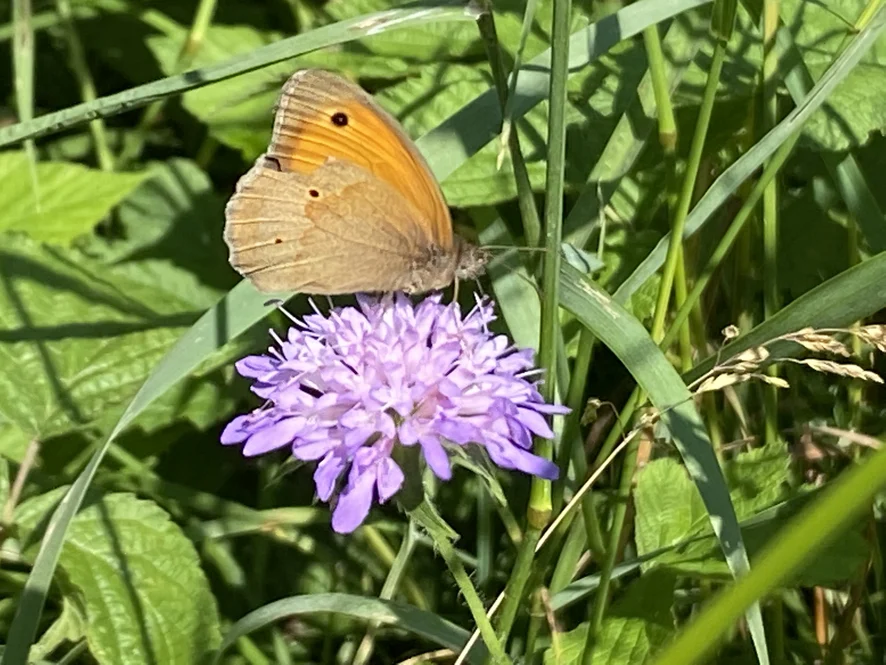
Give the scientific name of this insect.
Maniola jurtina
